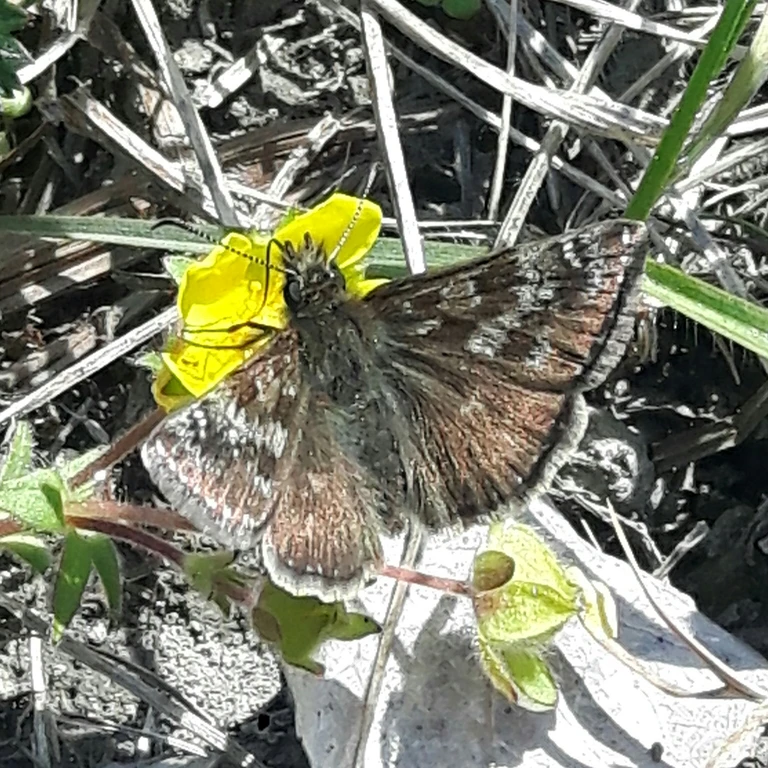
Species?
Erynnis tages
